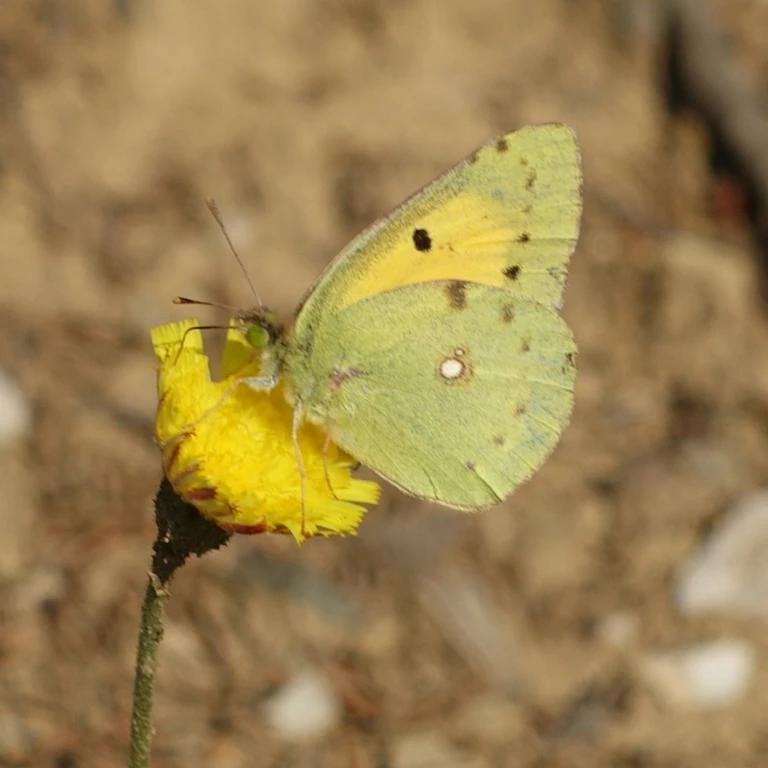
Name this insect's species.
Colias croceus
